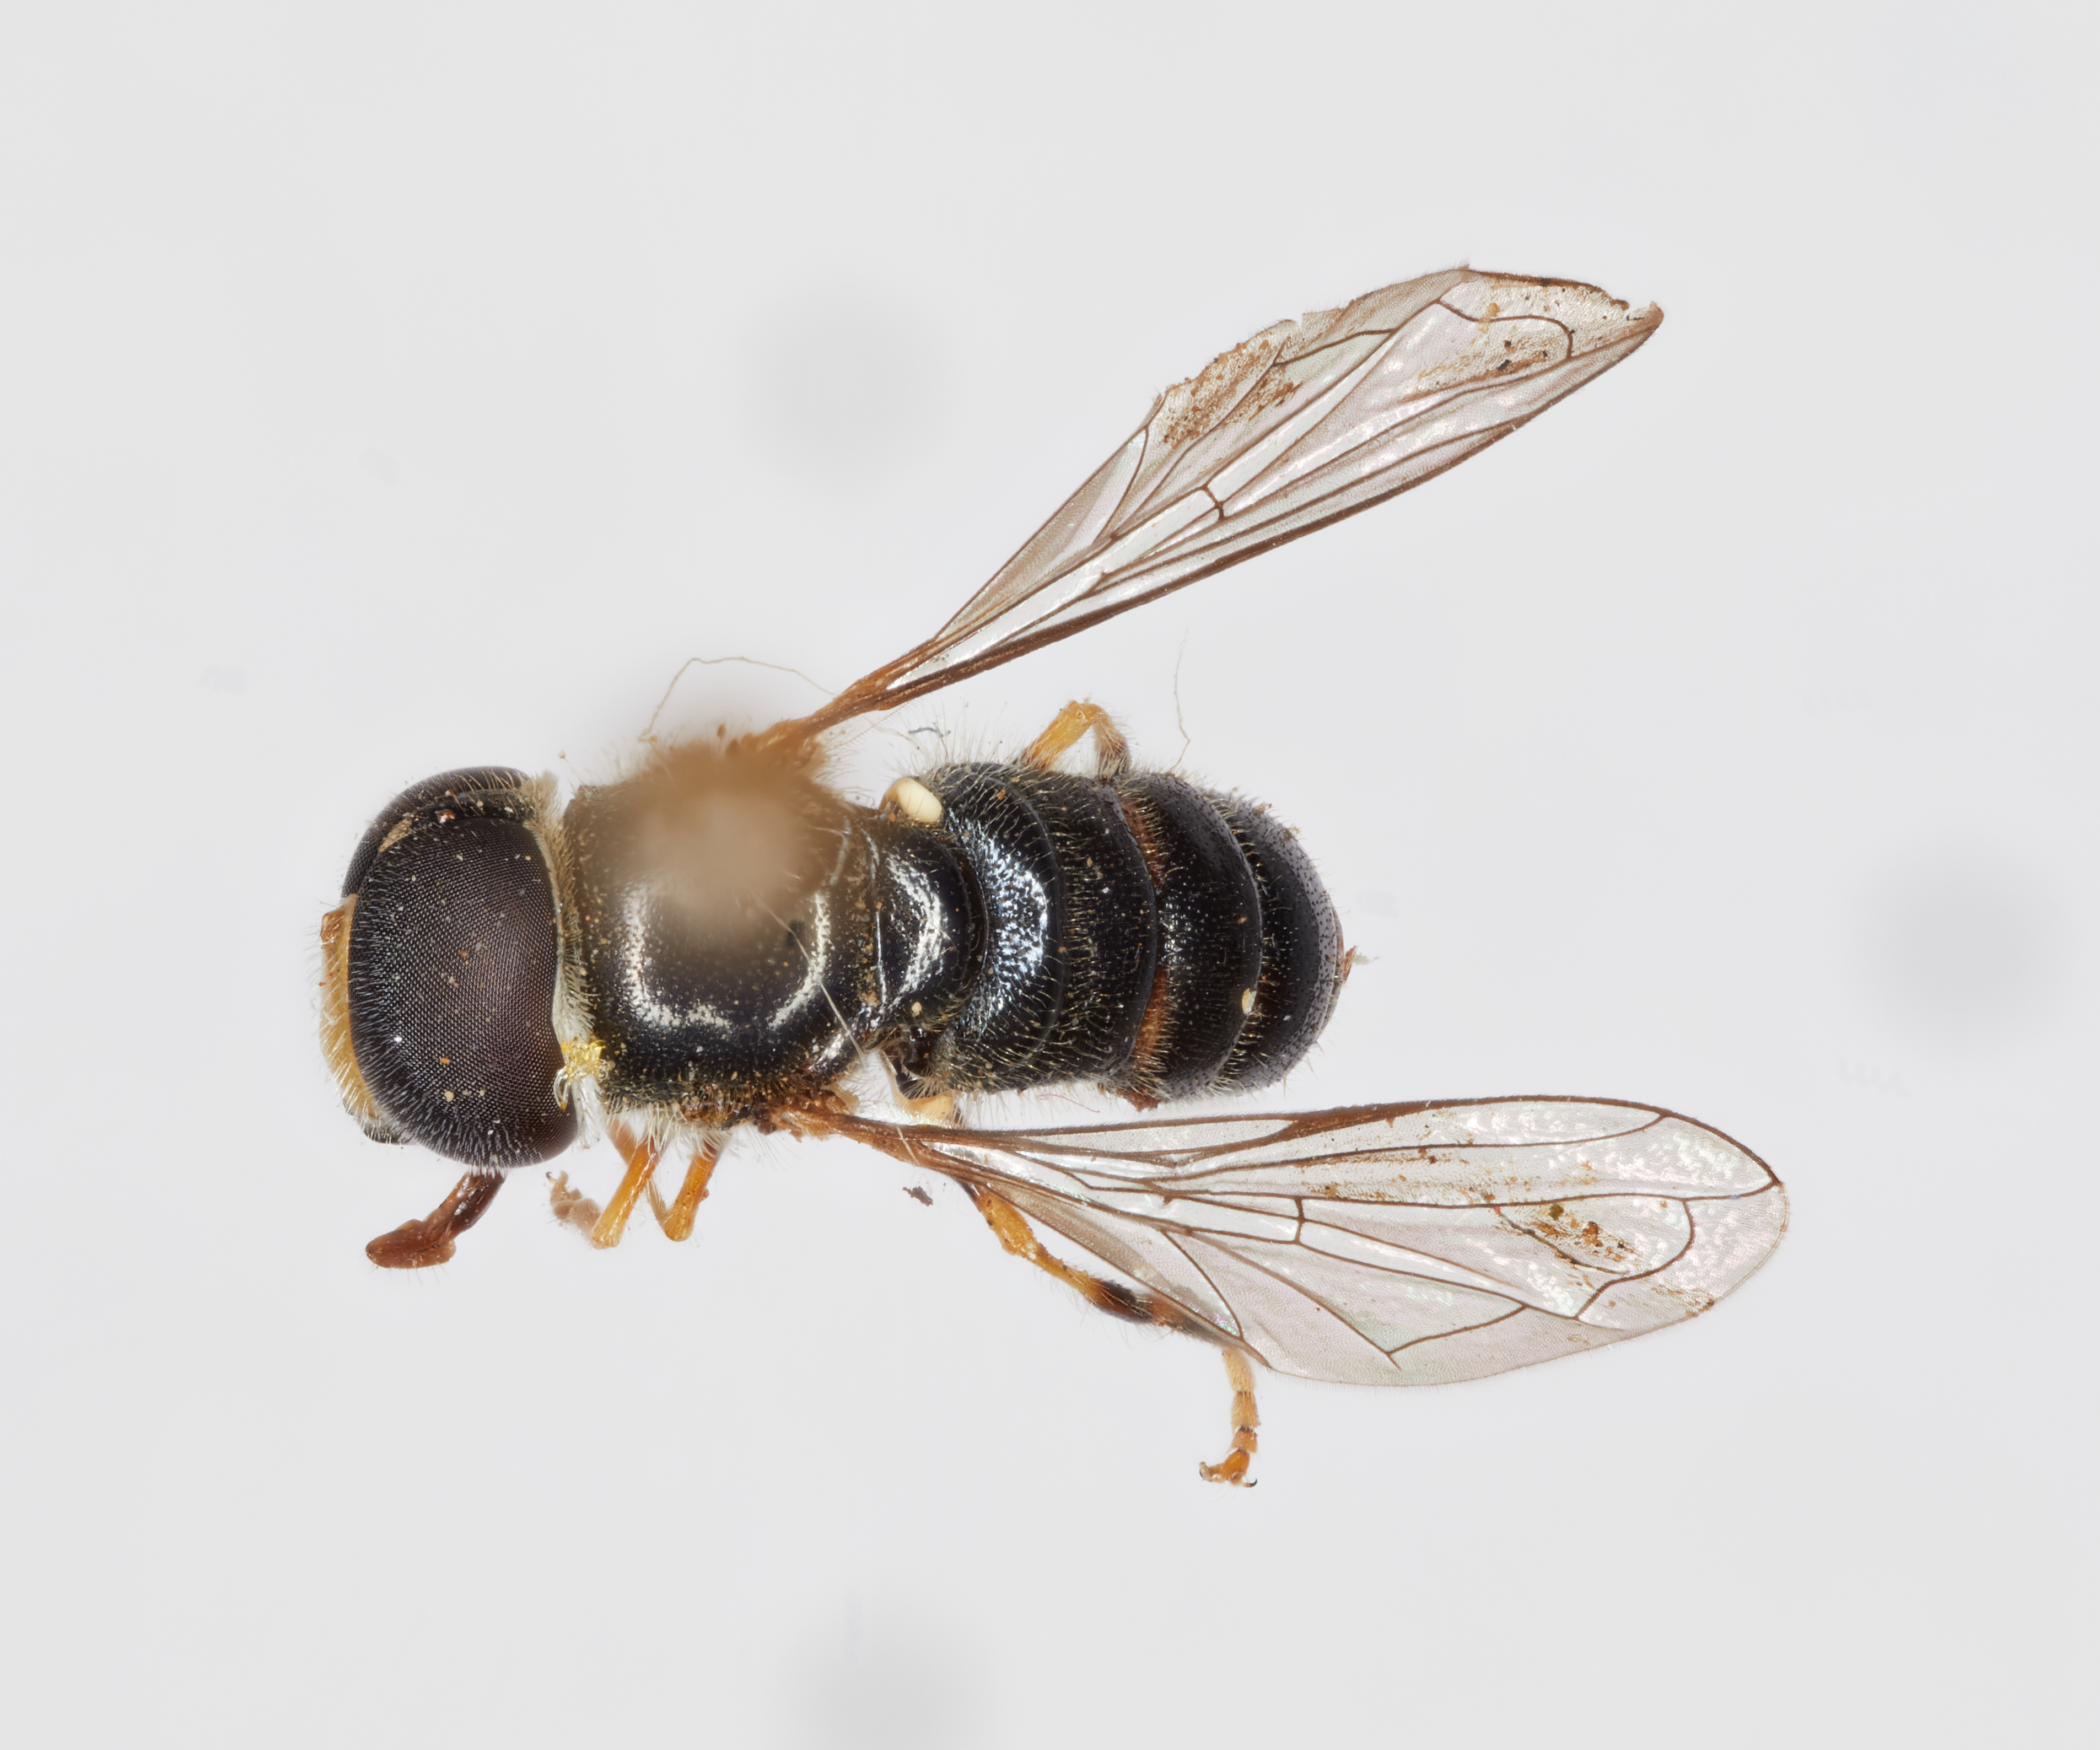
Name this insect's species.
Paragus annandalei
